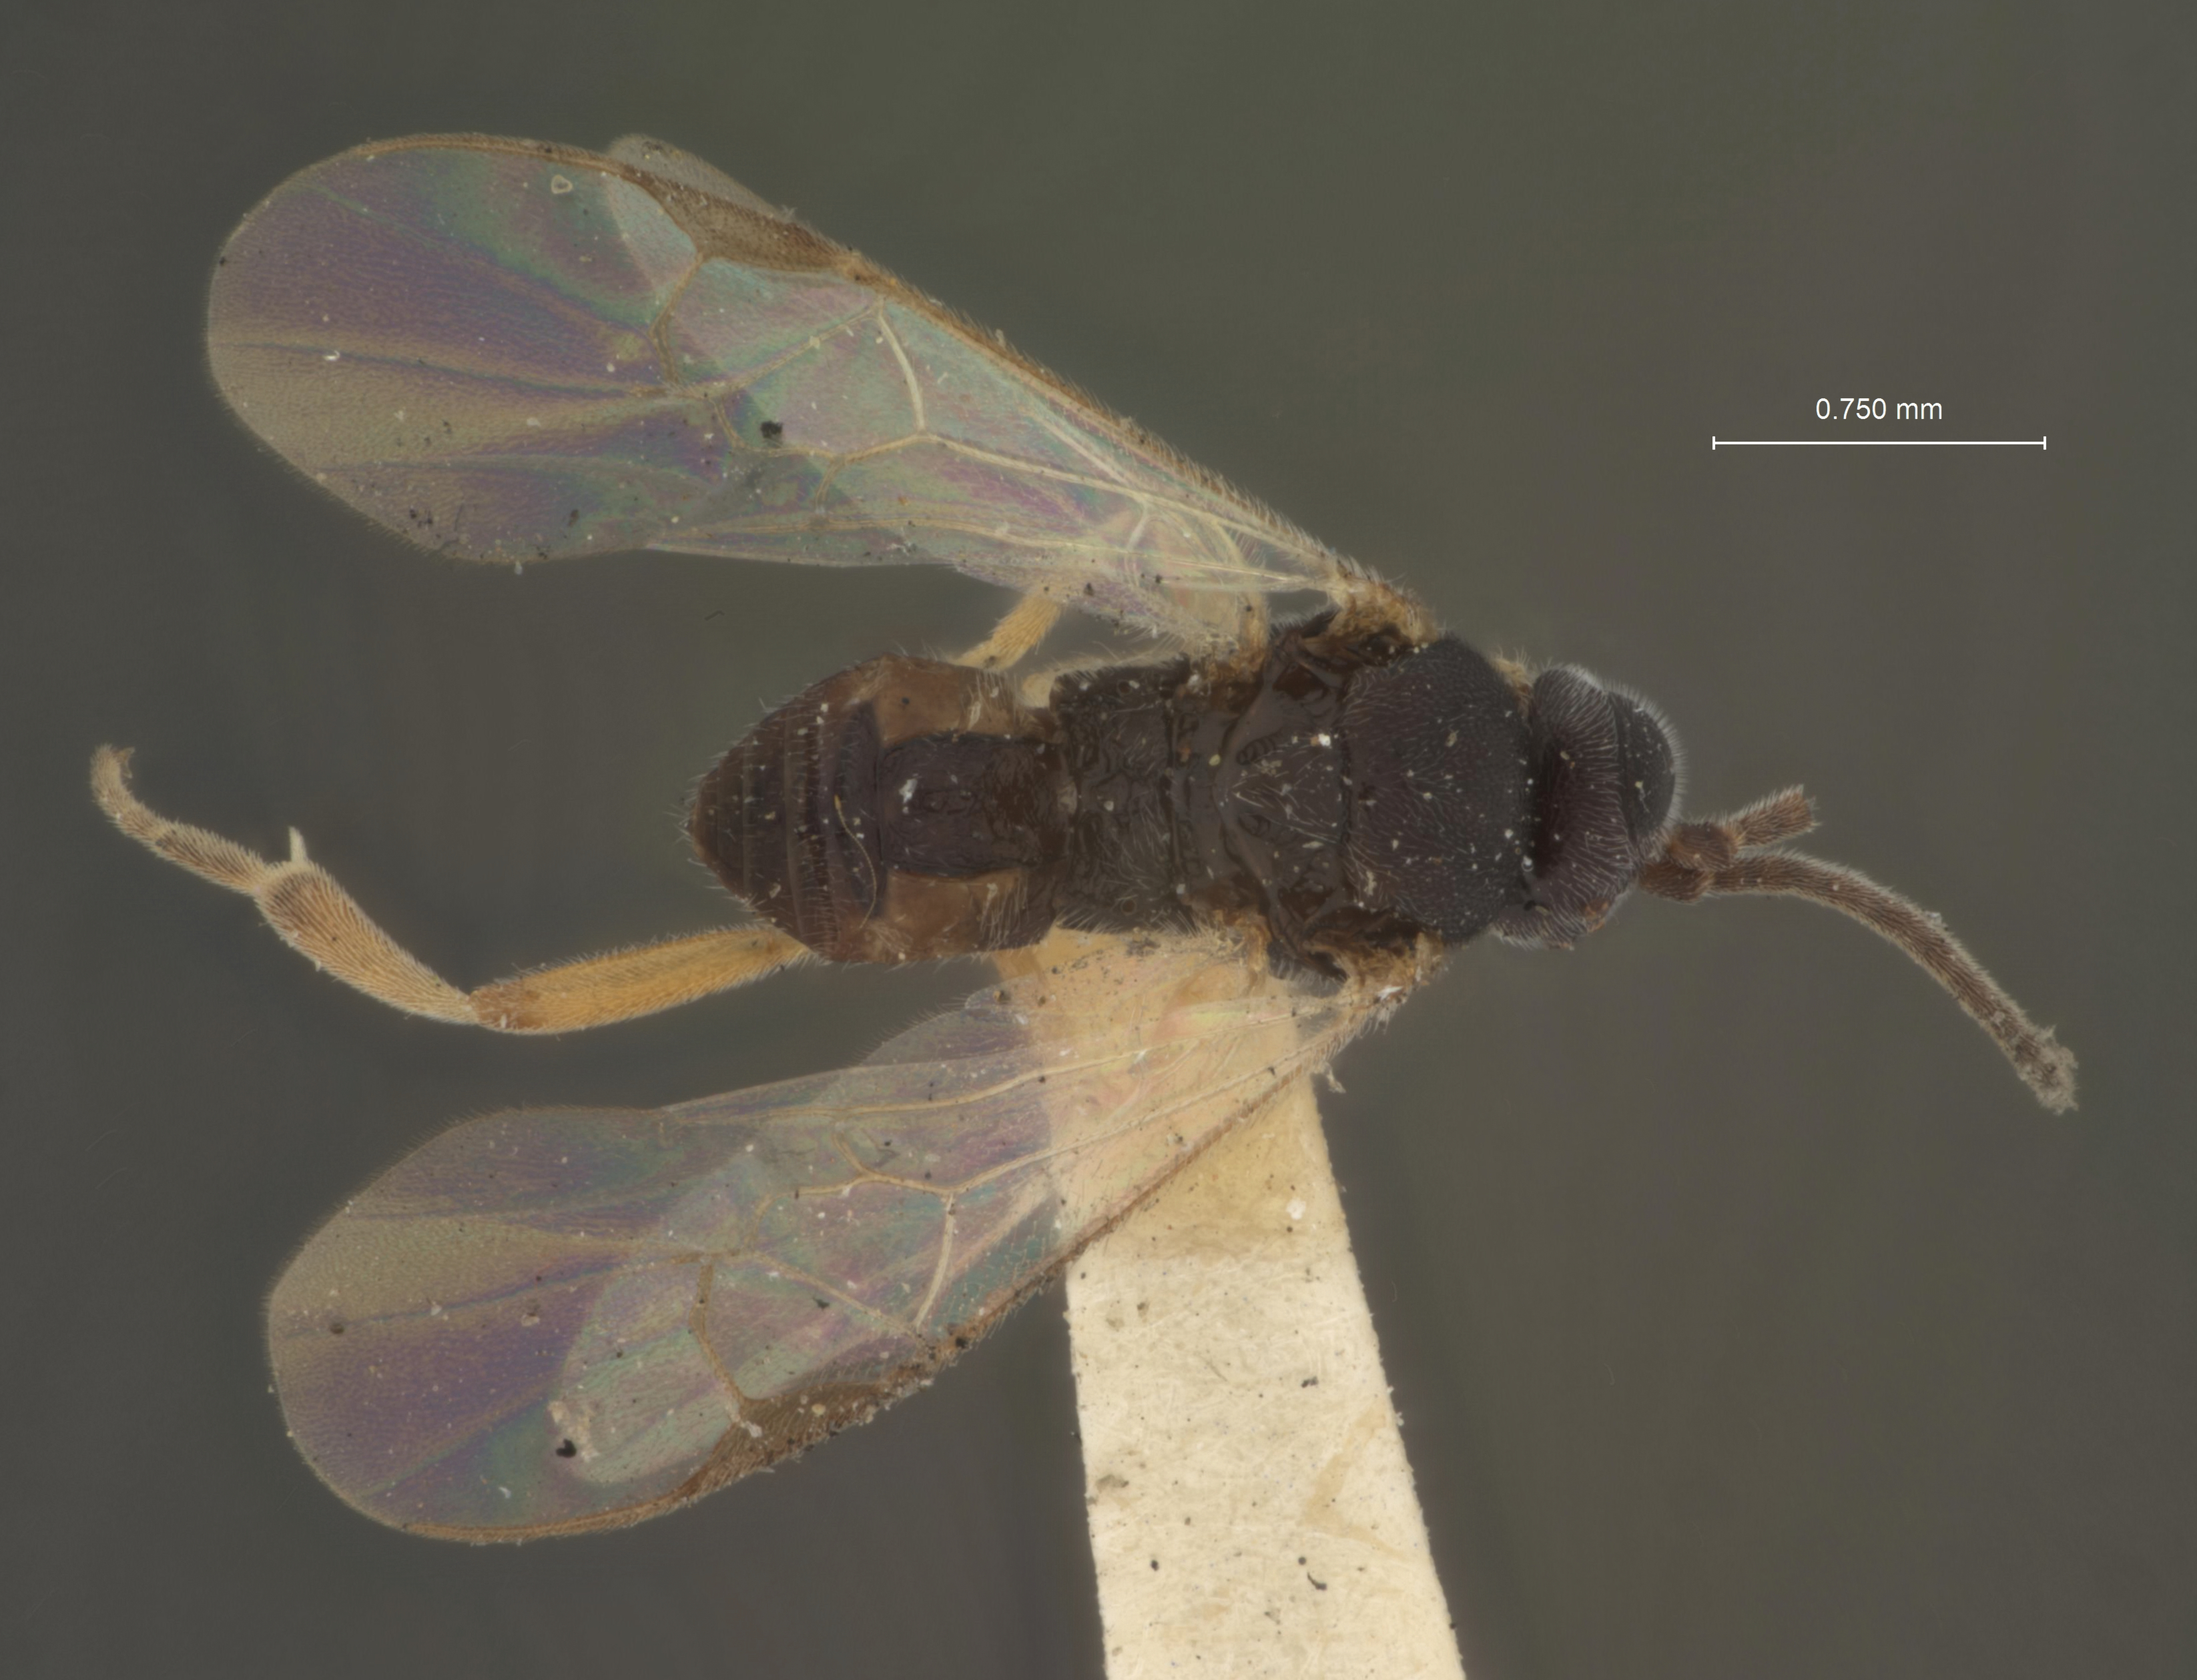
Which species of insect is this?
Apanteles edwardsii
